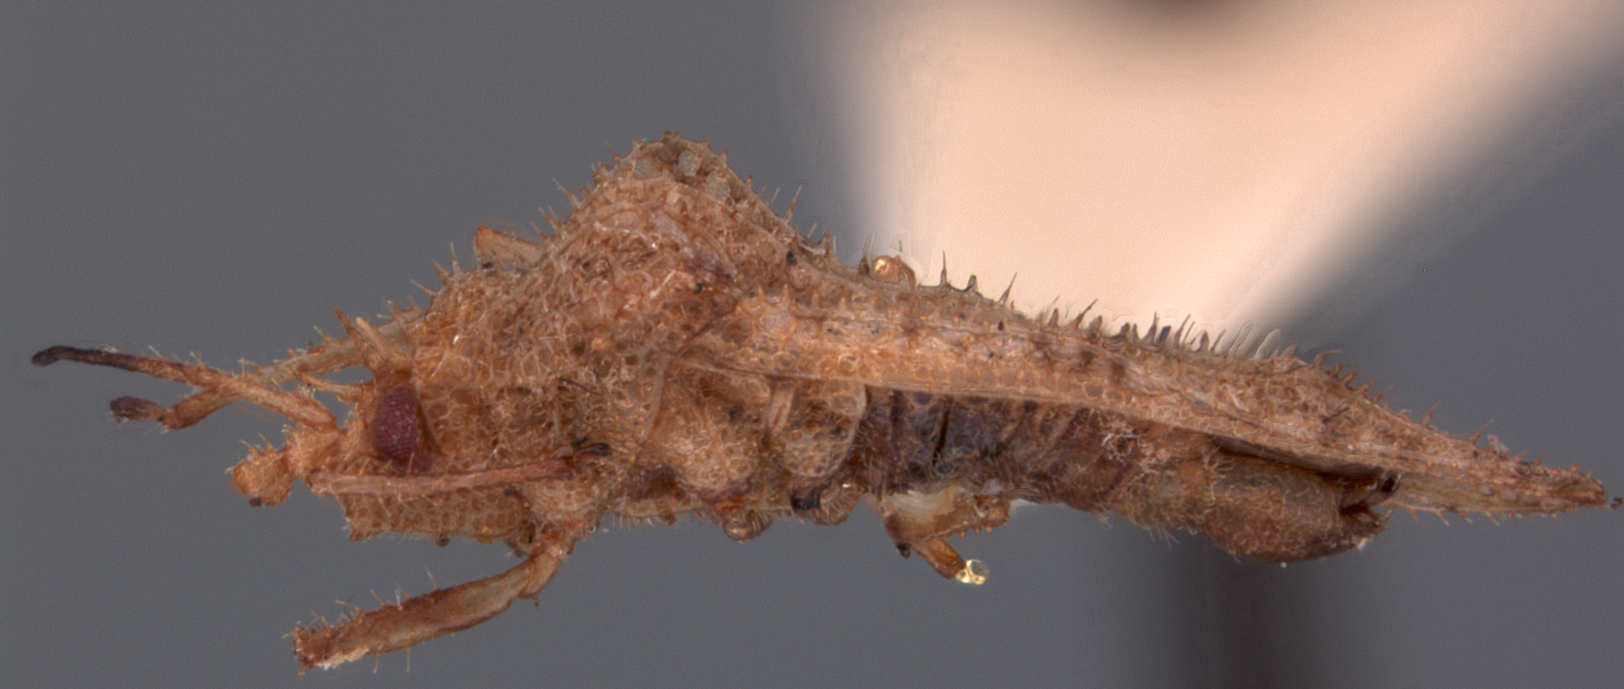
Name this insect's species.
Furcilliger comptus
